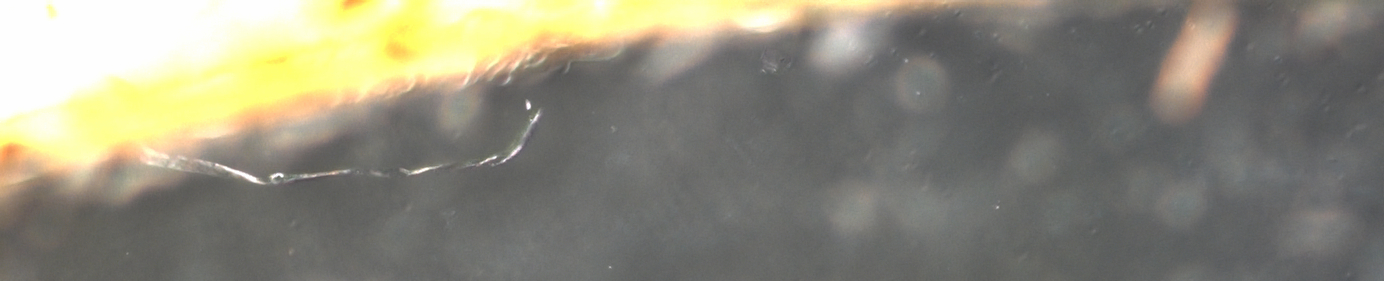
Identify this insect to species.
Paraphytis vittata
